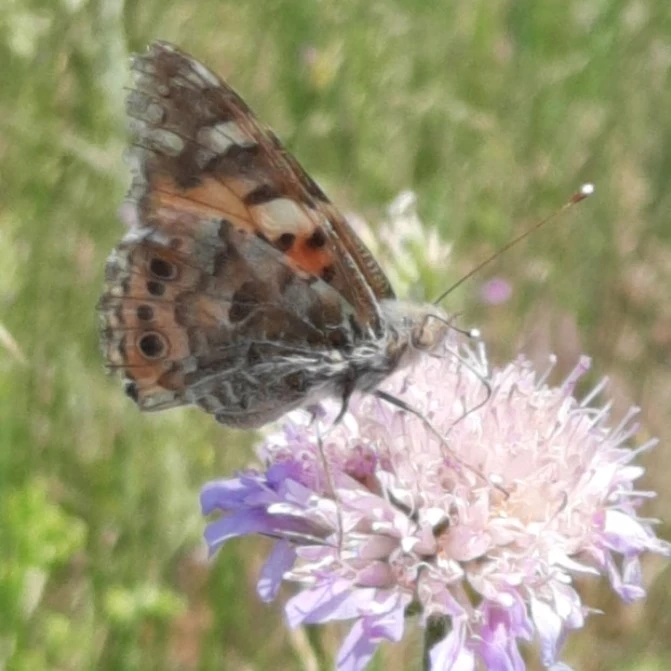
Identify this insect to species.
Vanessa cardui
